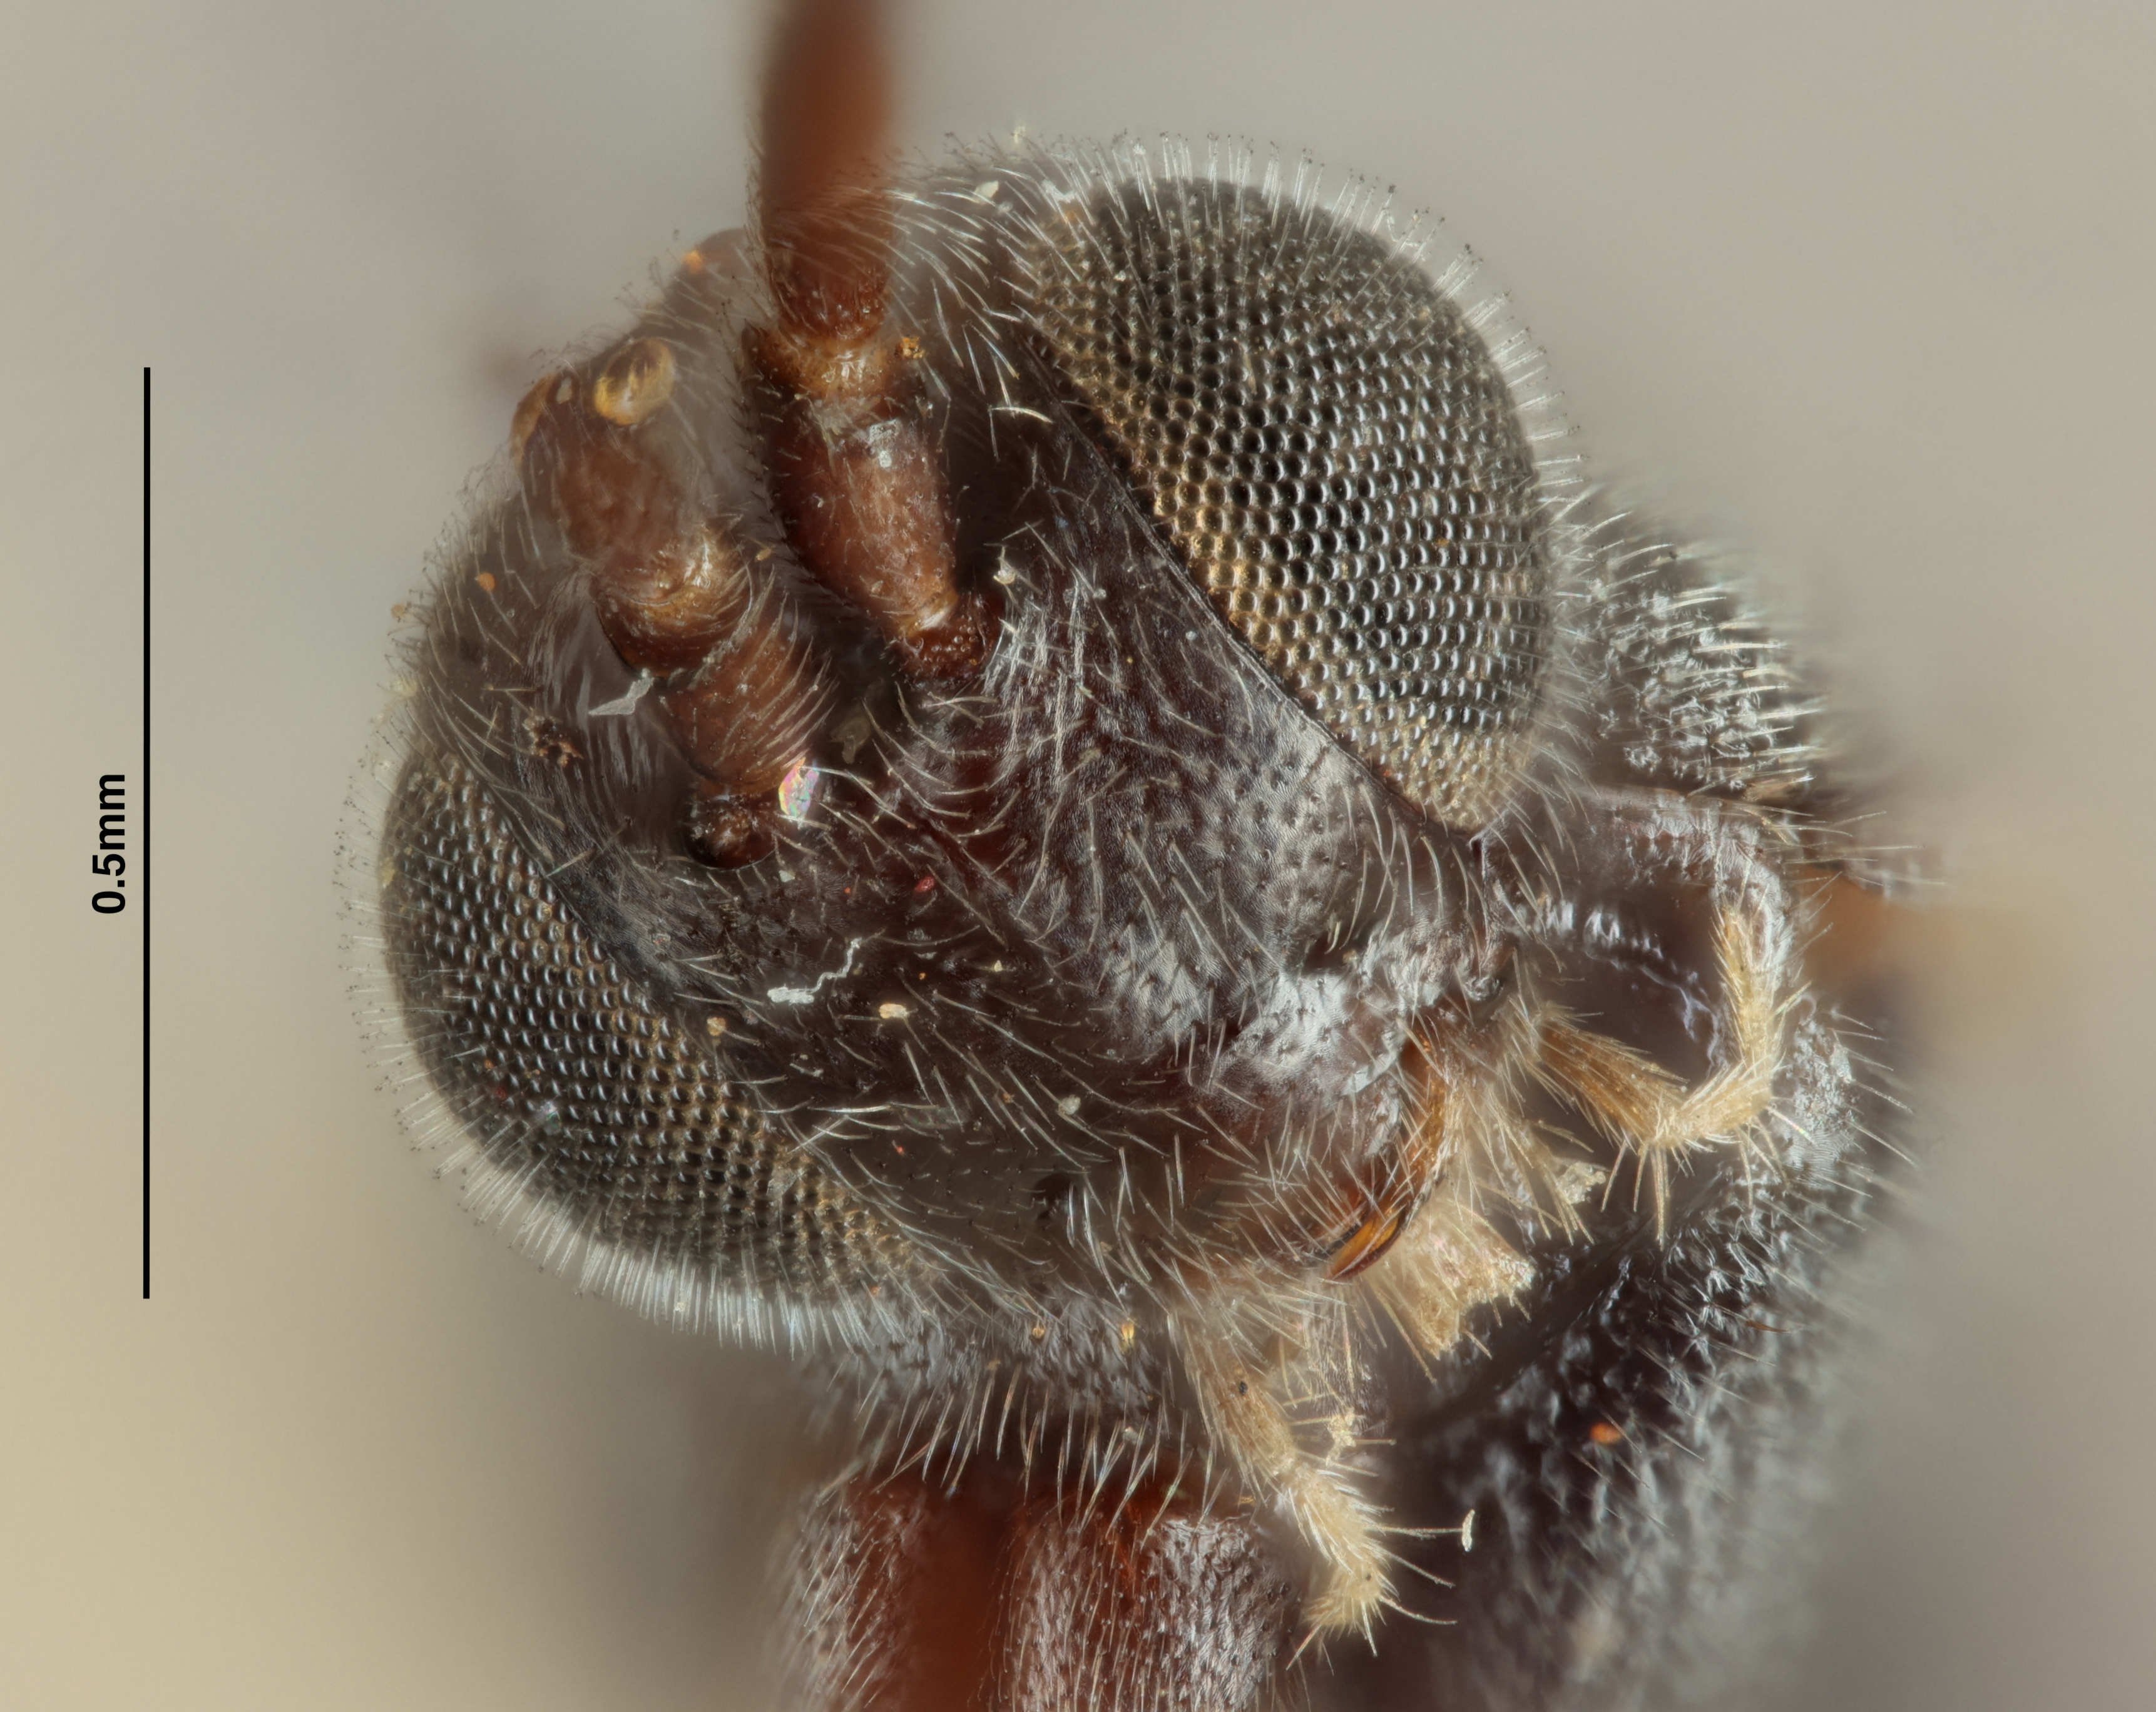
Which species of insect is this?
Apanteles solox
